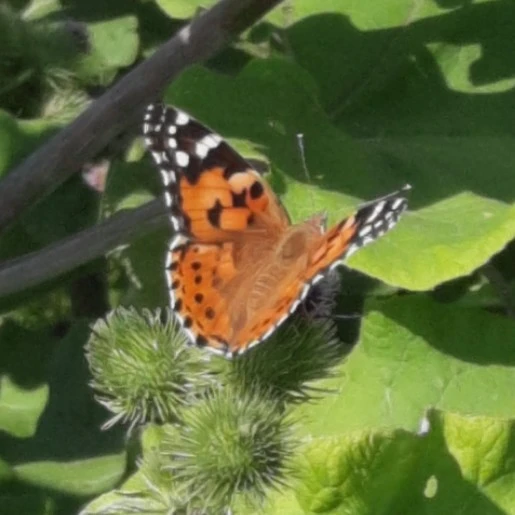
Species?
Vanessa cardui
